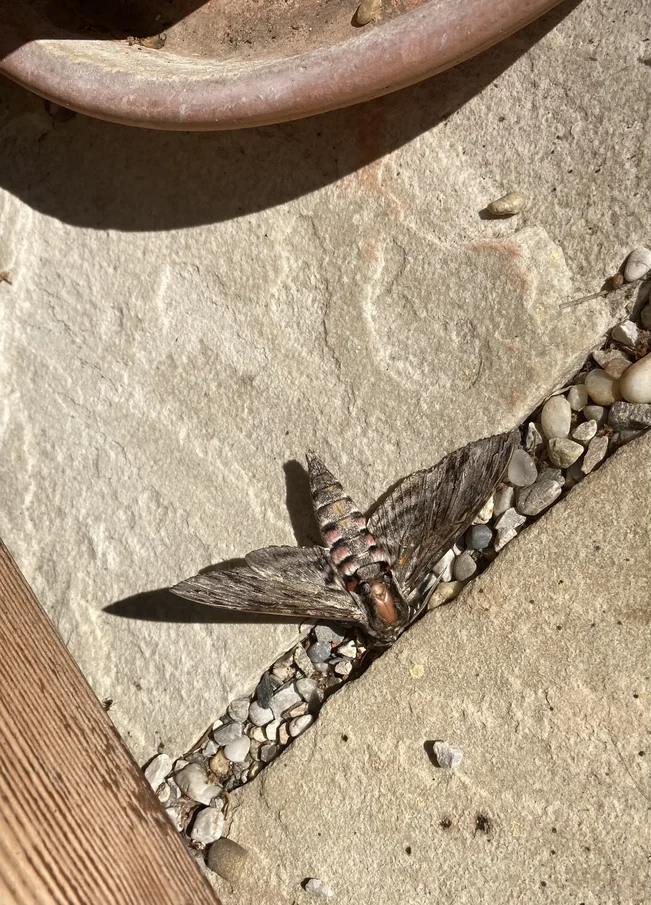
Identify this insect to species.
Agrius convolvuli
